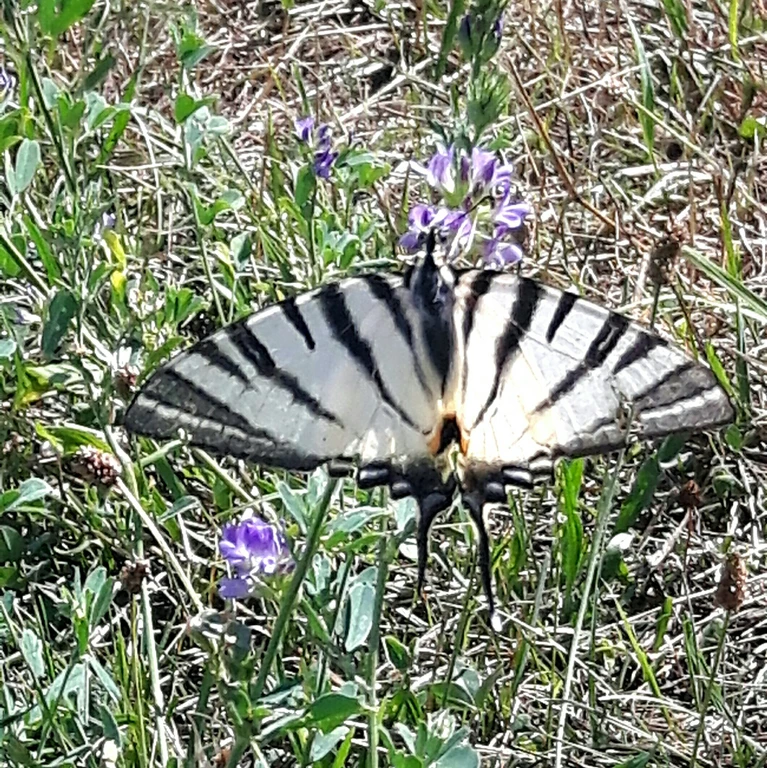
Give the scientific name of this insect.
Iphiclides podalirius
